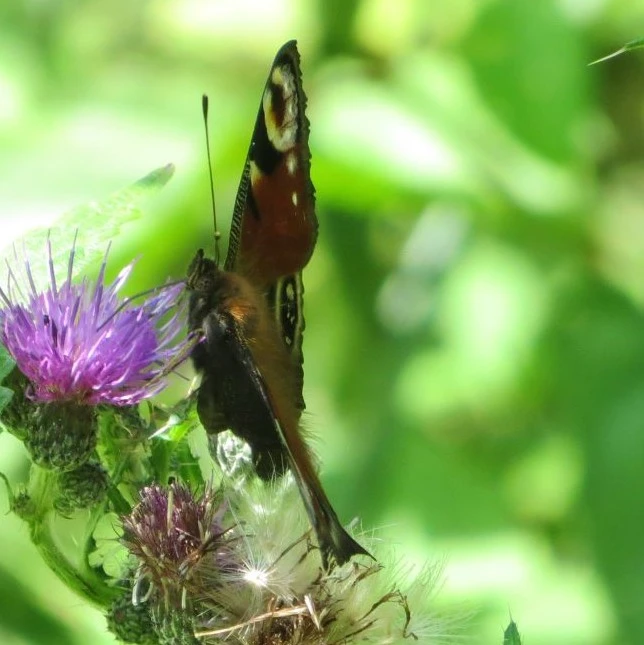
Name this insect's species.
Aglais io
